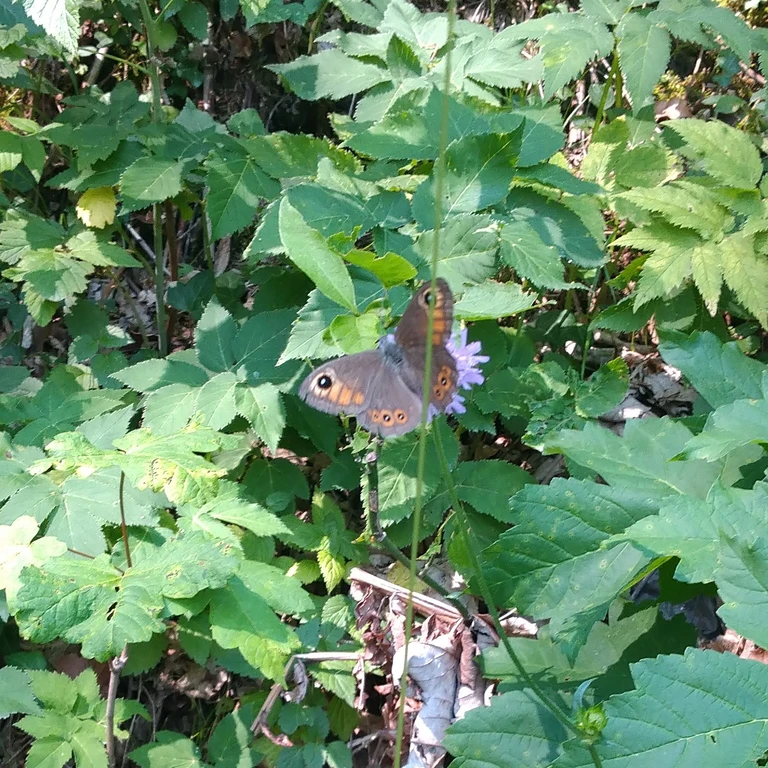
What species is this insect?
Lasiommata maera (also Pararge maera)
